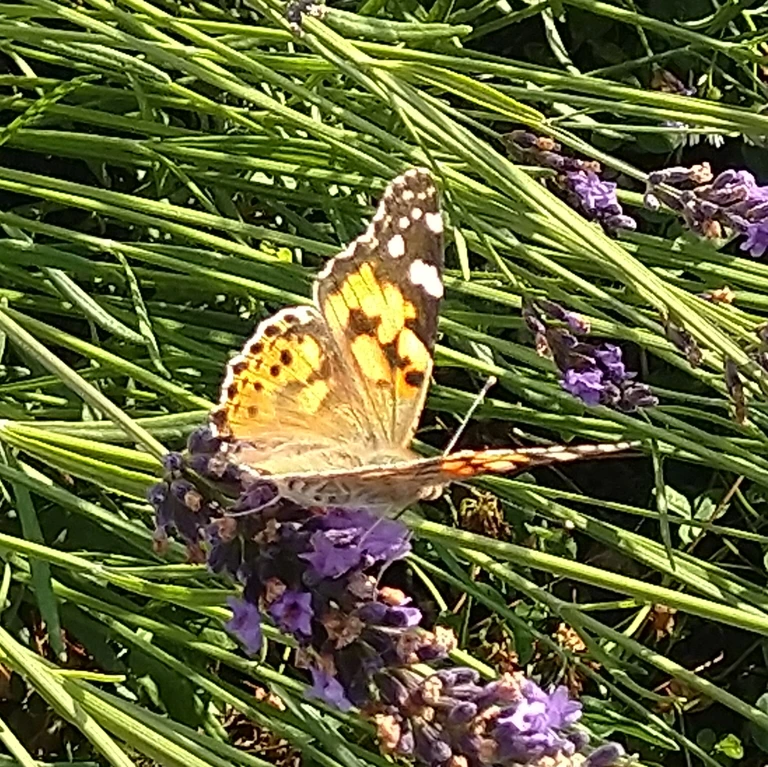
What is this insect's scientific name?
Vanessa cardui
